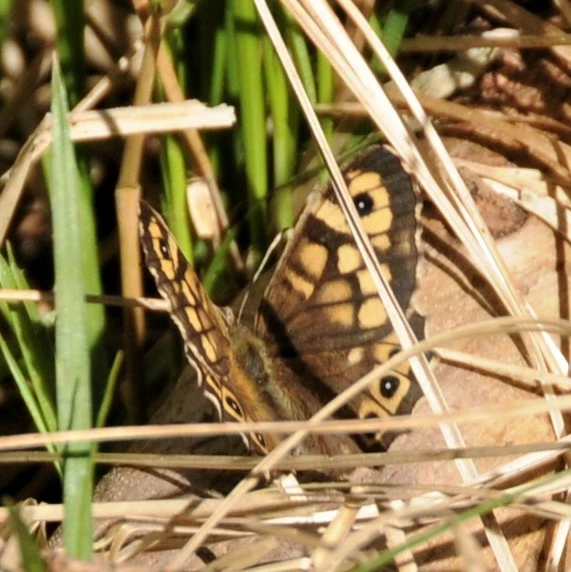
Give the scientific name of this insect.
Pararge aegeria
